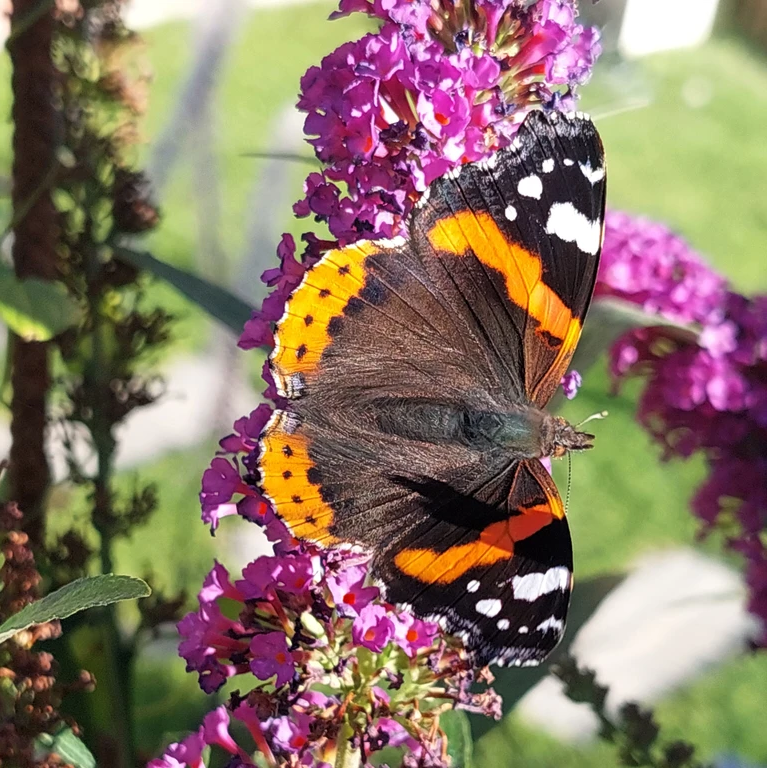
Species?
Vanessa atalanta
